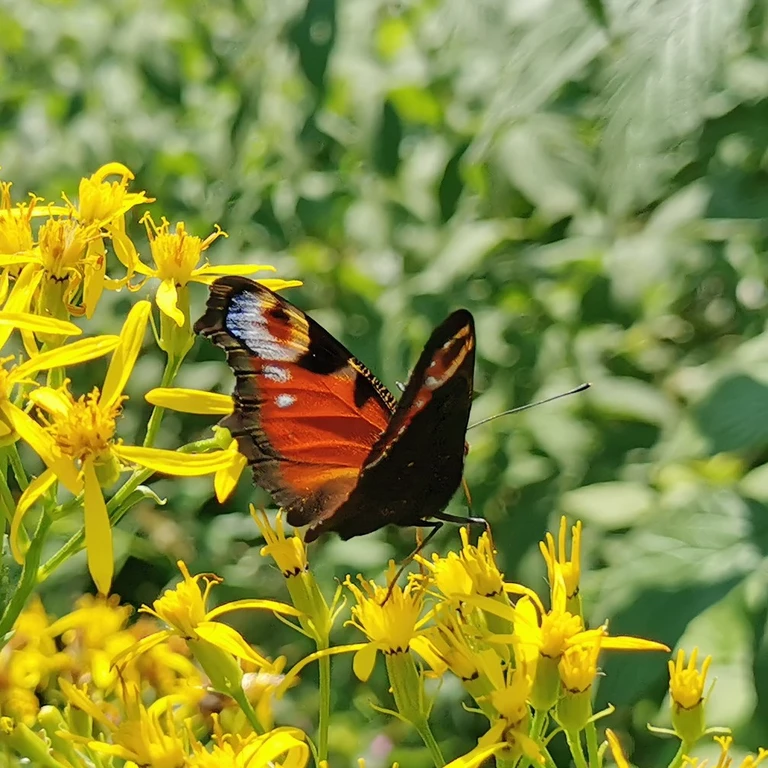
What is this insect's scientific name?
Aglais io
